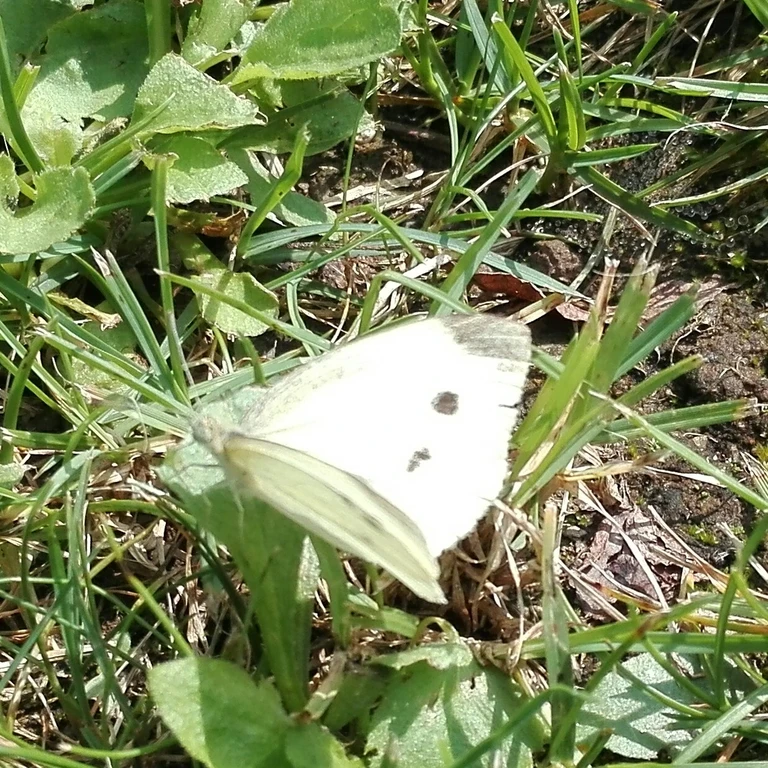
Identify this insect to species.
Pieris rapae
